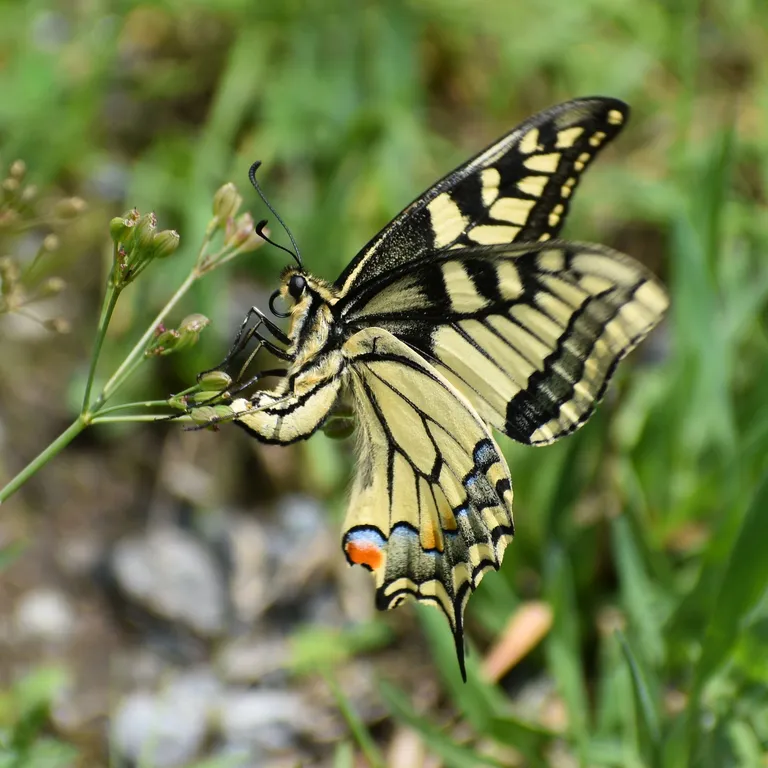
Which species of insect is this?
Papilio machaon
